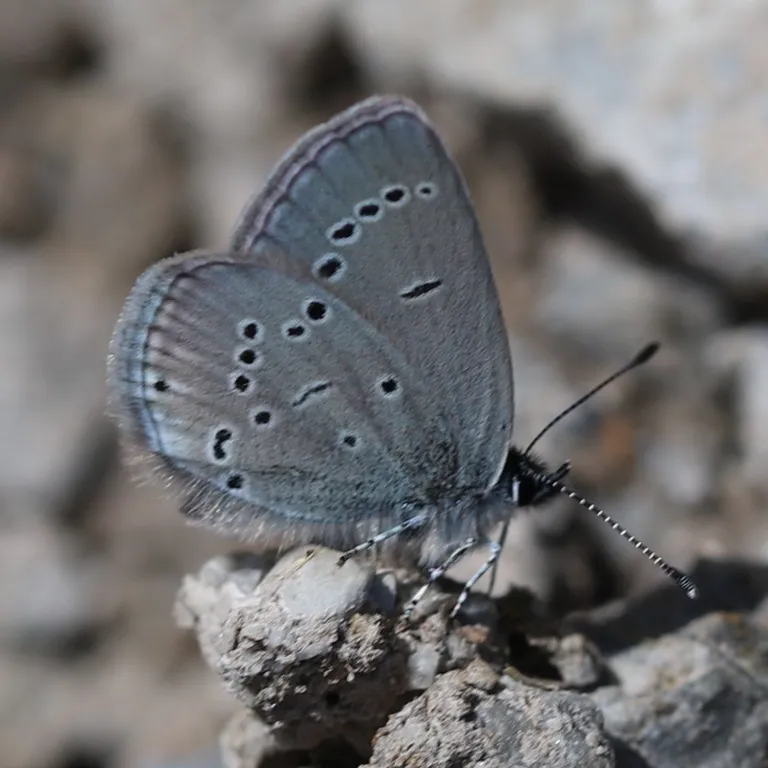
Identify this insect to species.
Cupido minimus
